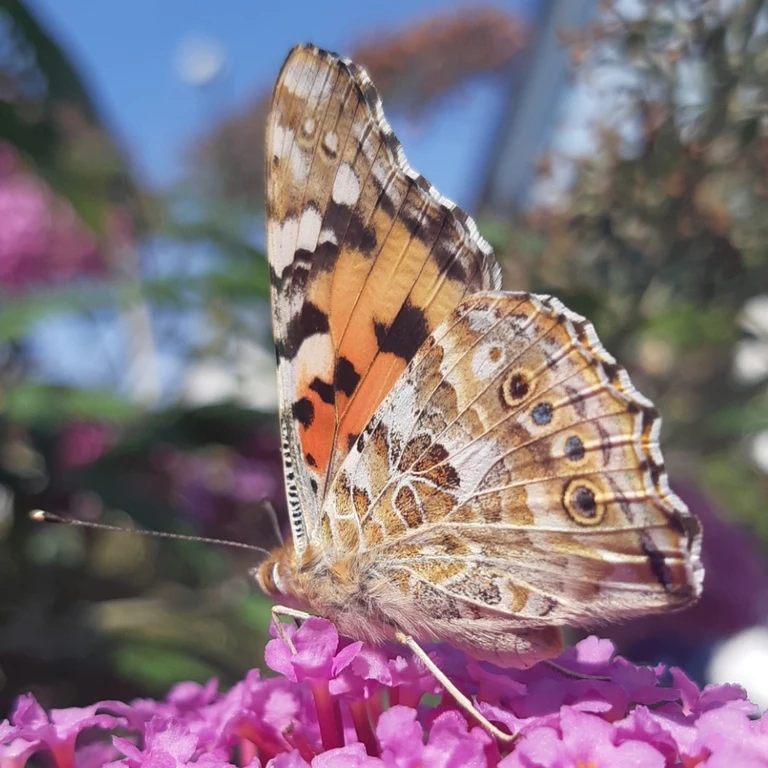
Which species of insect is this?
Vanessa cardui
